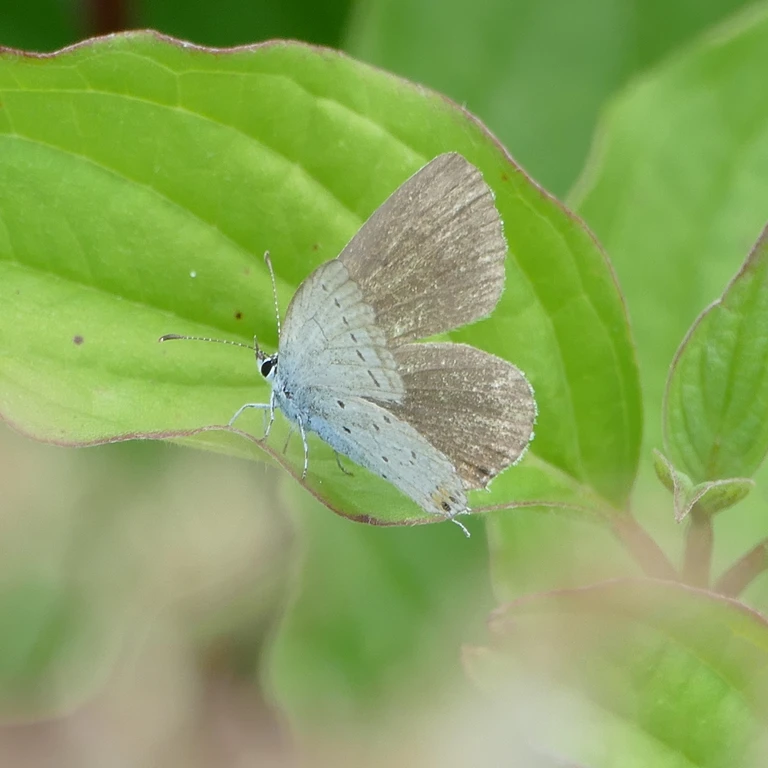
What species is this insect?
Cupido argiades (also Elkalyce argiades)
